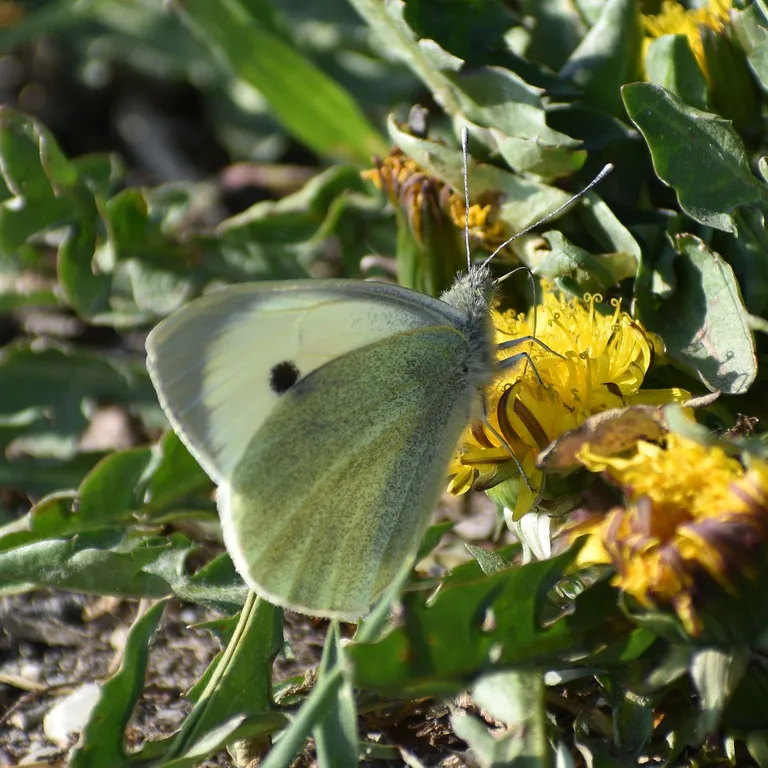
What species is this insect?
Pieris brassicae
